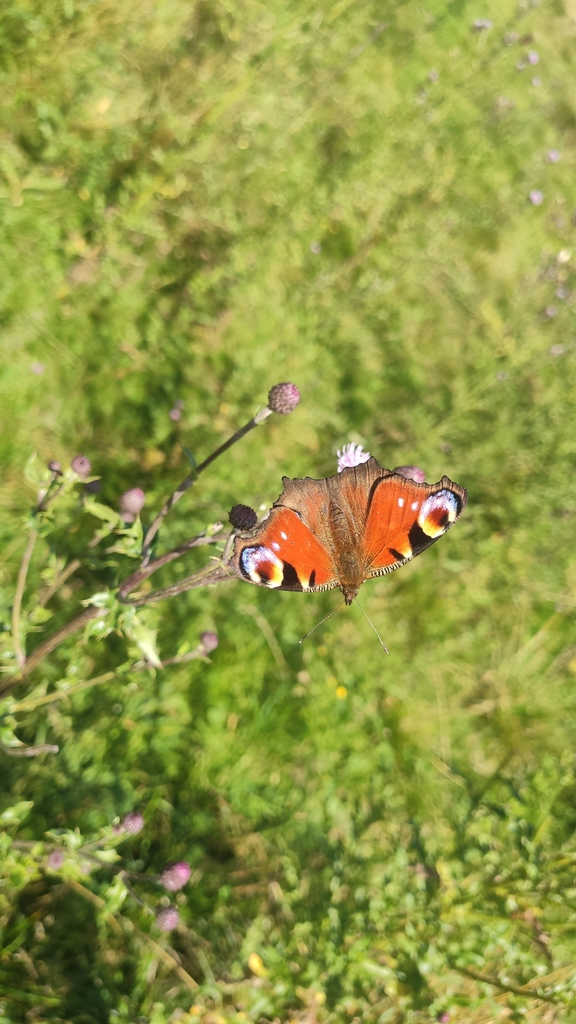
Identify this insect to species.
Aglais io
